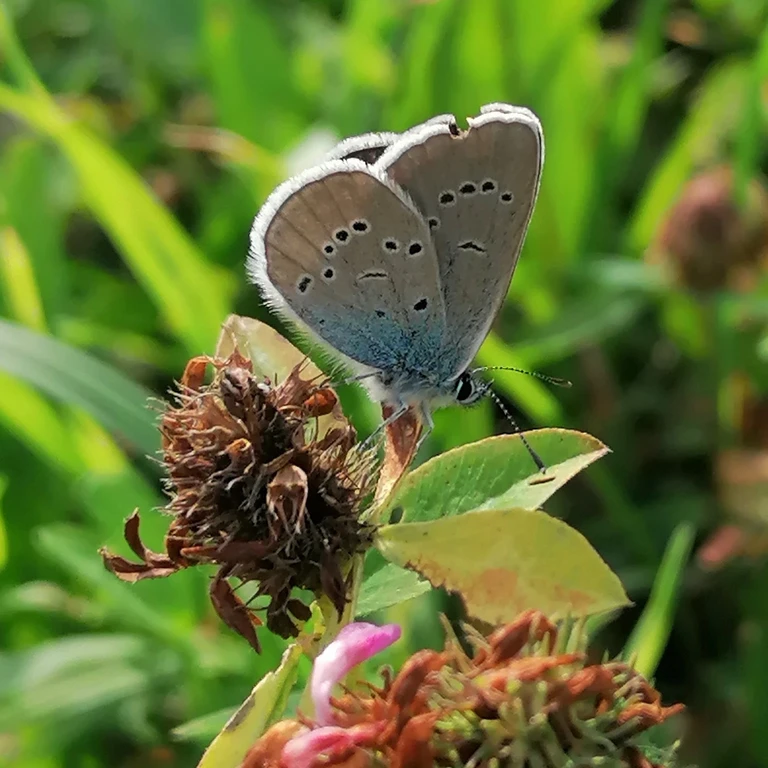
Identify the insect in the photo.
Cyaniris semiargus
